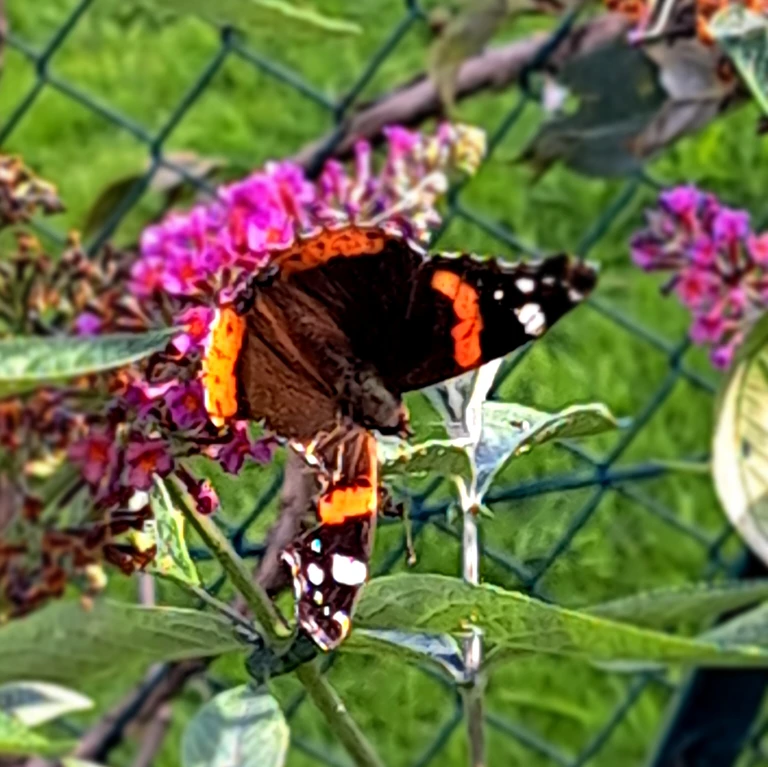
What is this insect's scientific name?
Vanessa atalanta
